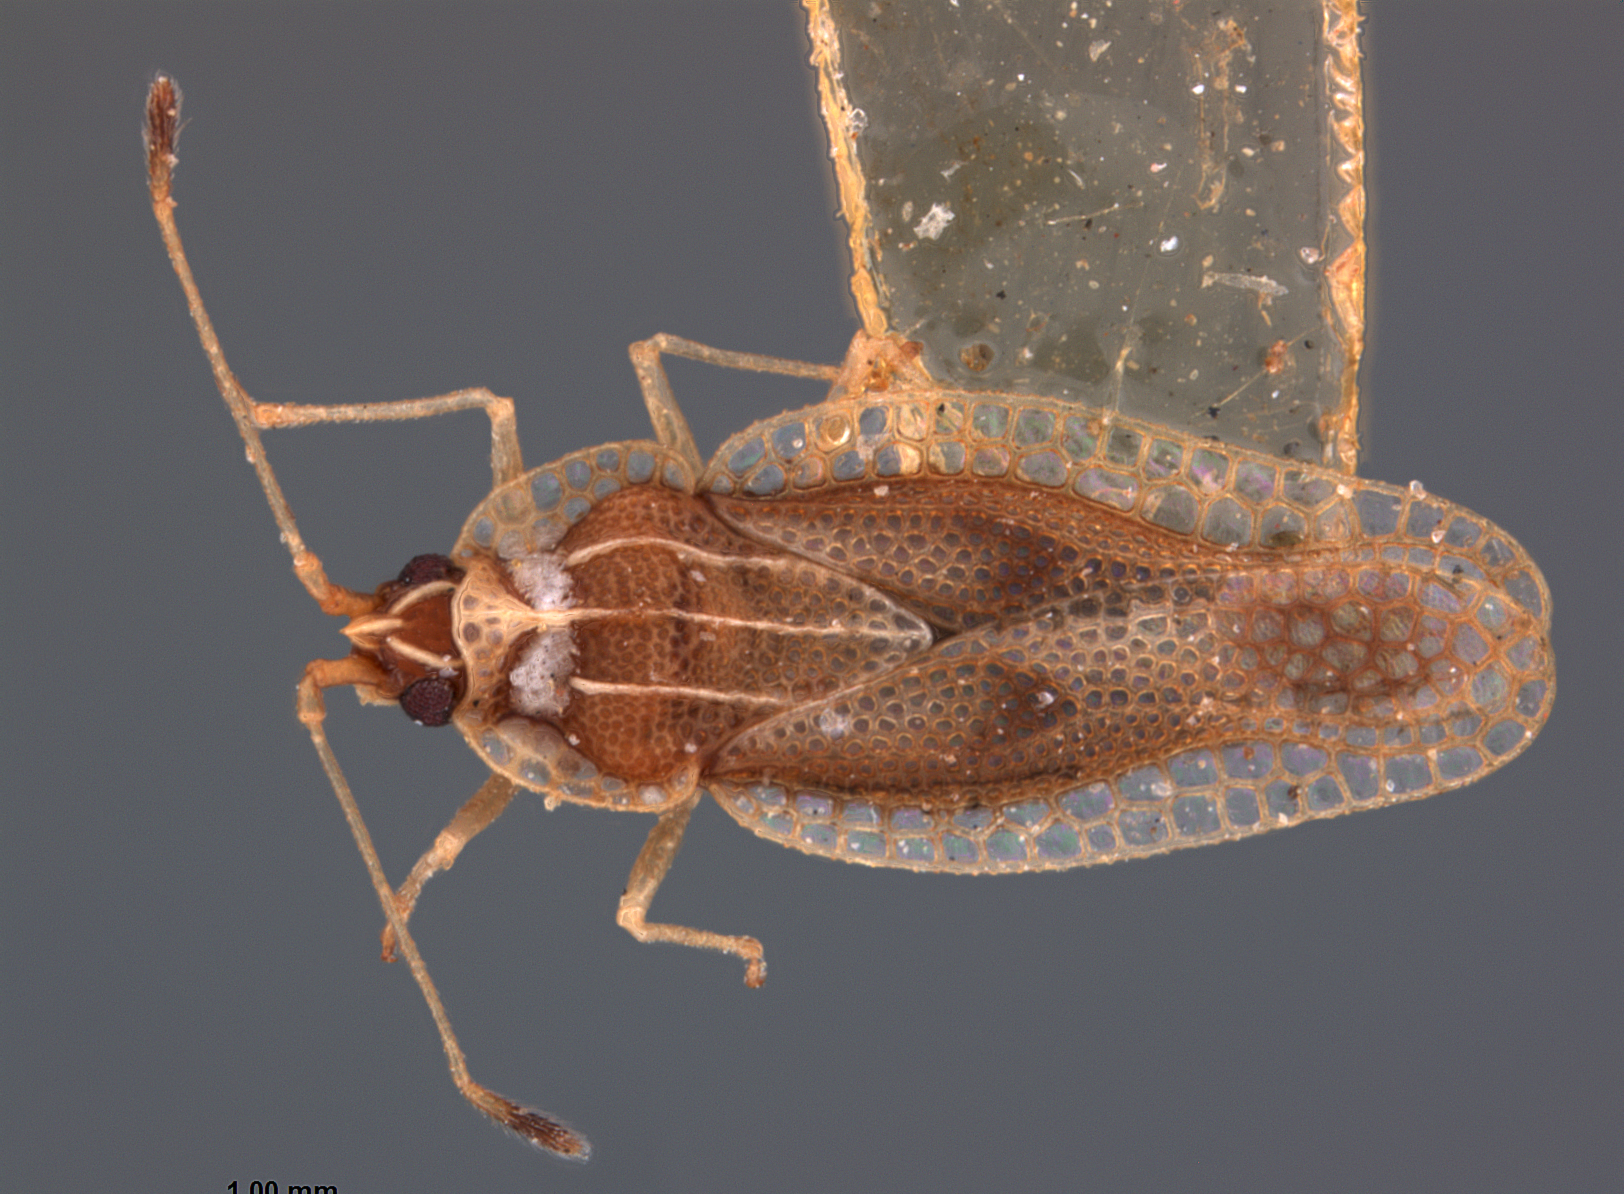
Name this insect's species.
Leptopharsa vicina
